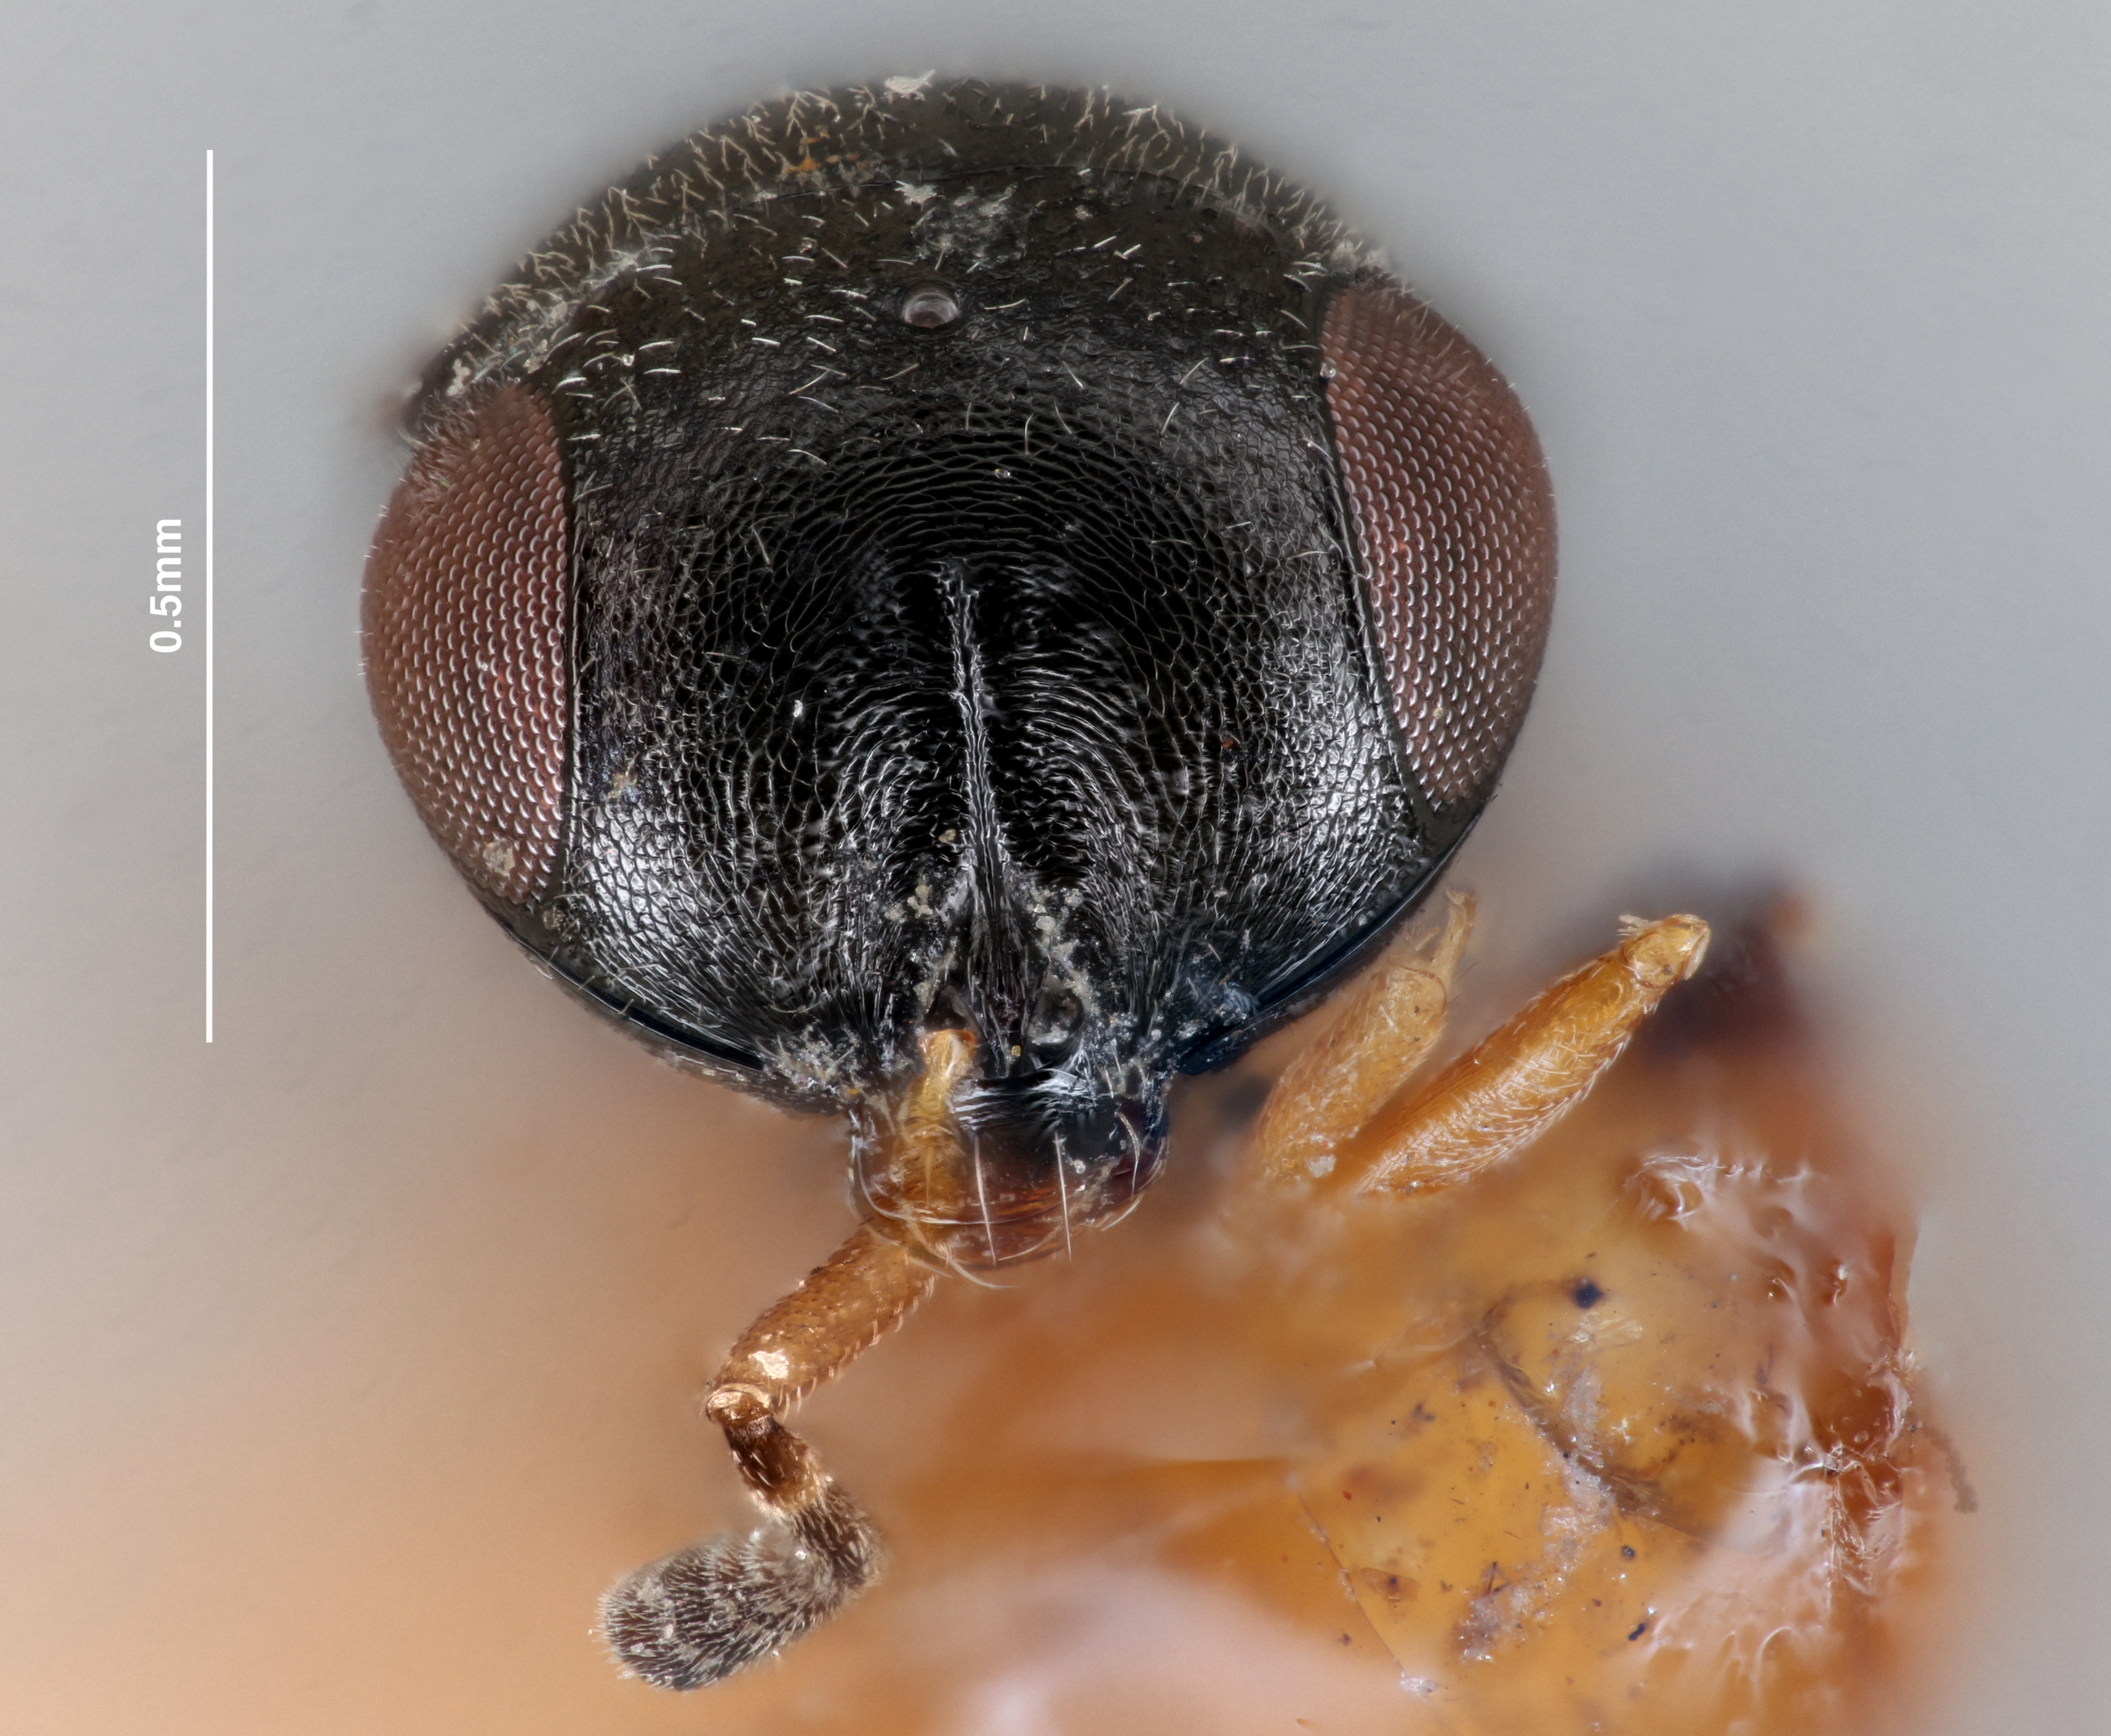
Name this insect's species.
Gryon gonikopalensis
